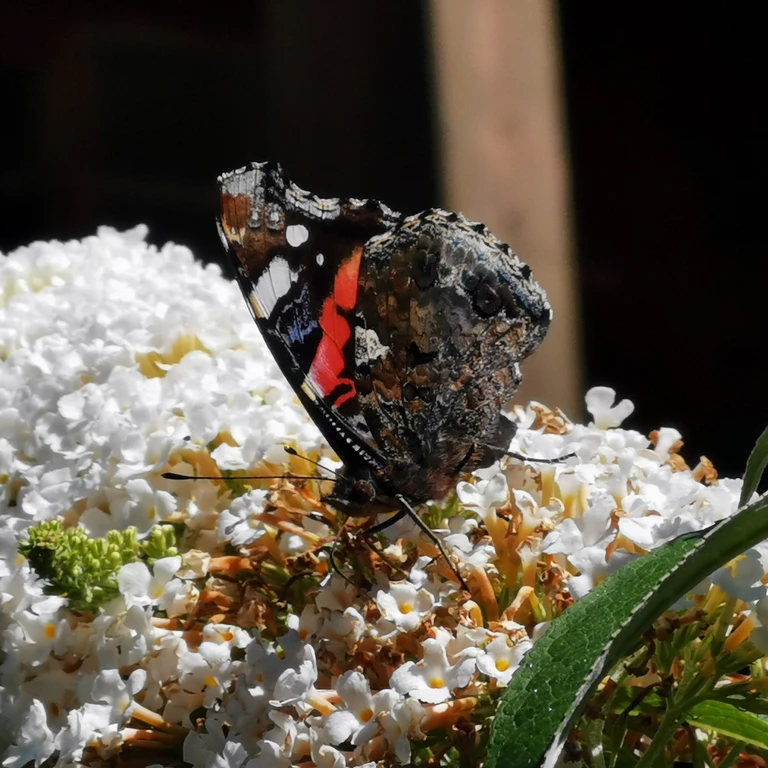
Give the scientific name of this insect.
Vanessa atalanta
